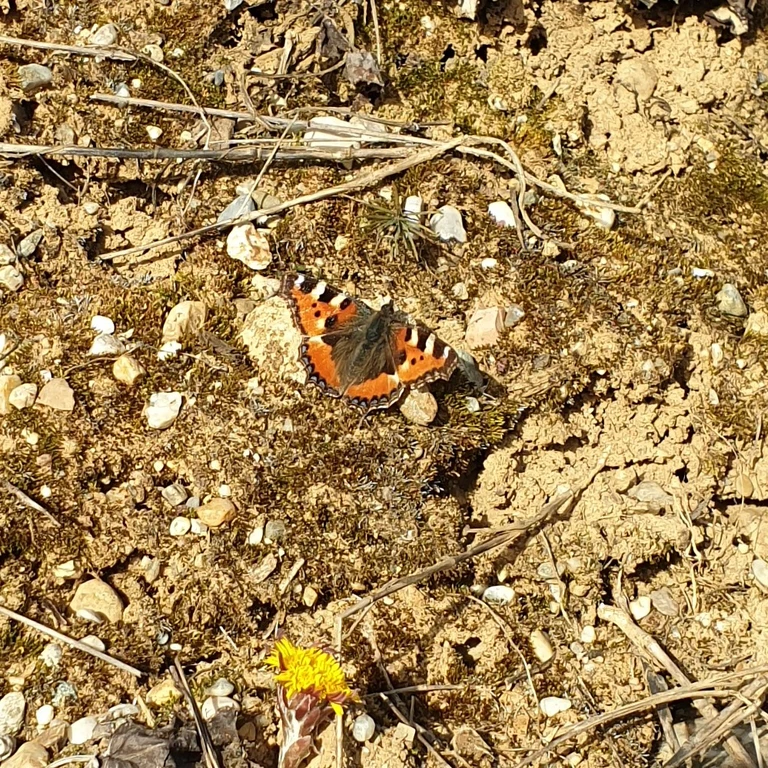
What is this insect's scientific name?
Aglais urticae
